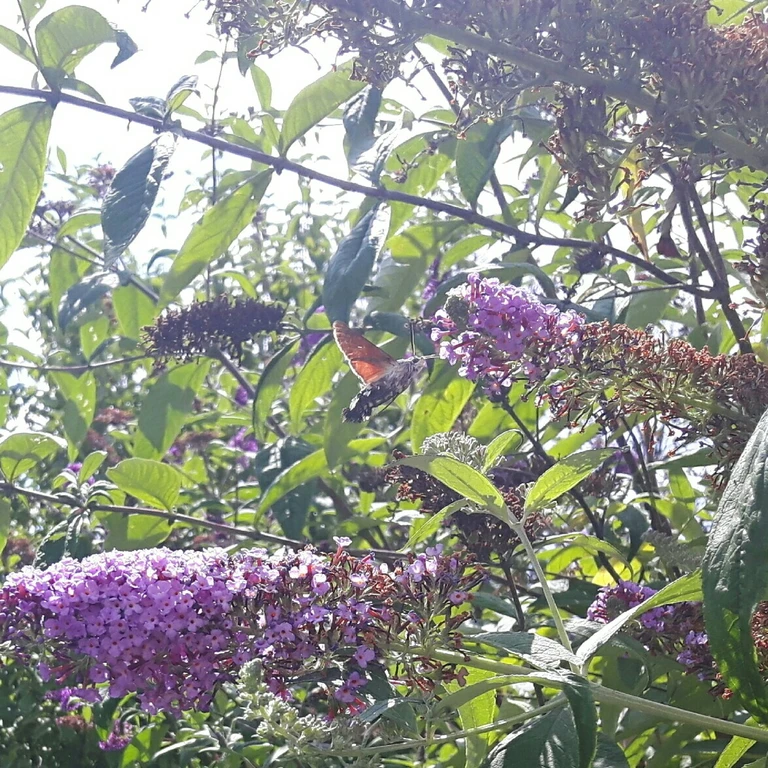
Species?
Macroglossum stellatarum
